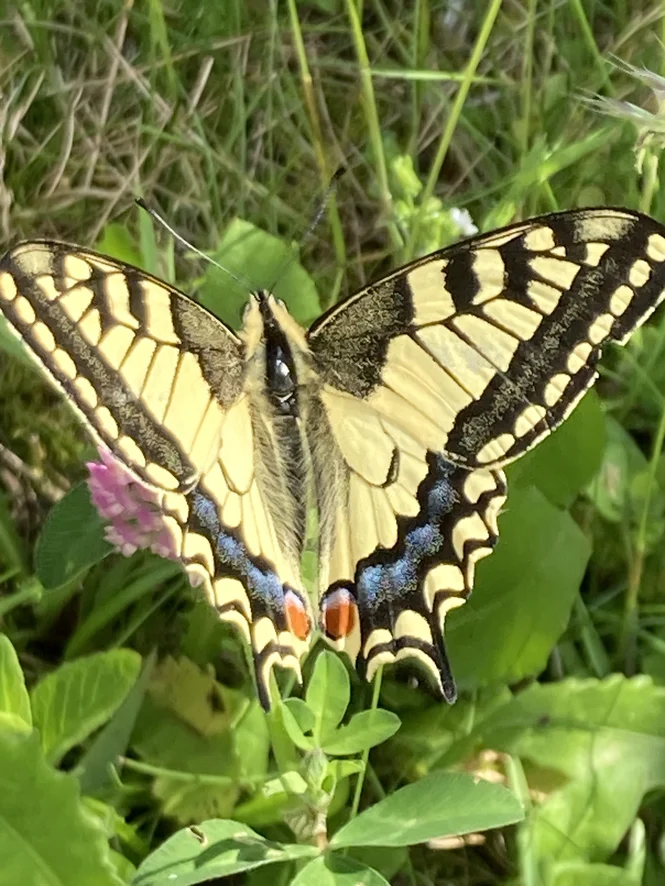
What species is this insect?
Papilio machaon
